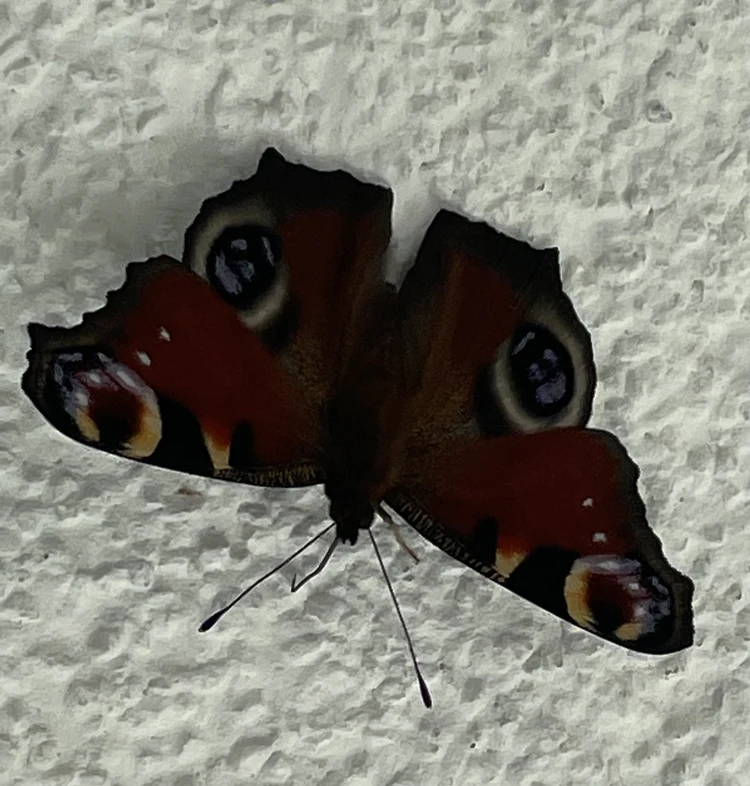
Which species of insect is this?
Aglais io
